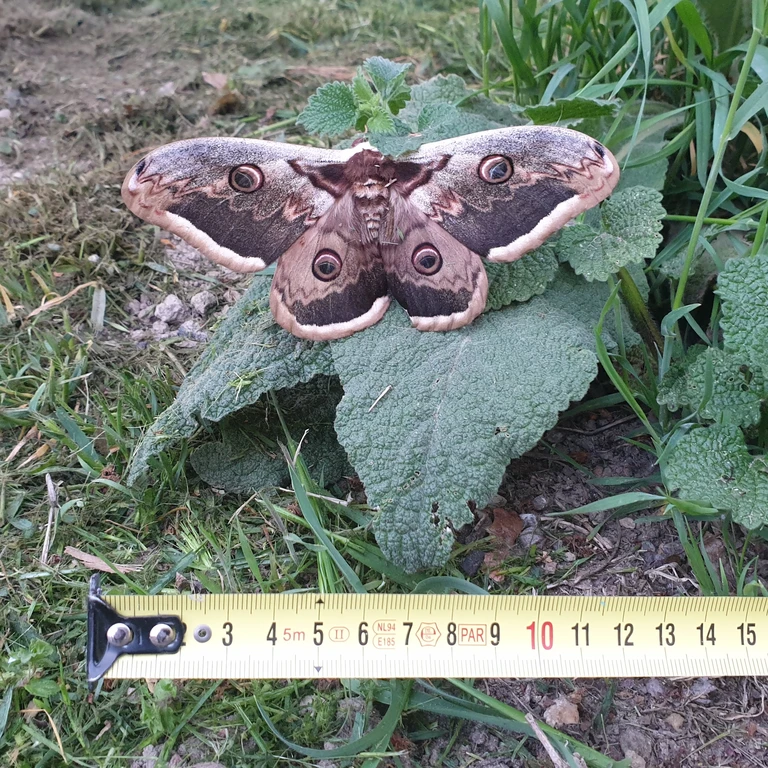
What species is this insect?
Saturnia pyri
